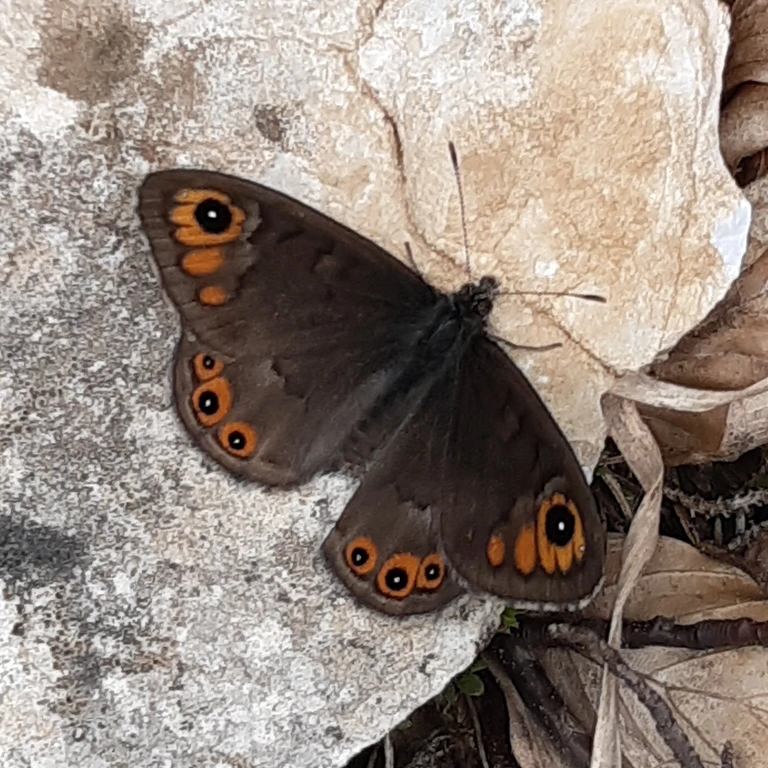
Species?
Lasiommata petropolitana (also Pararge petropolitana)
